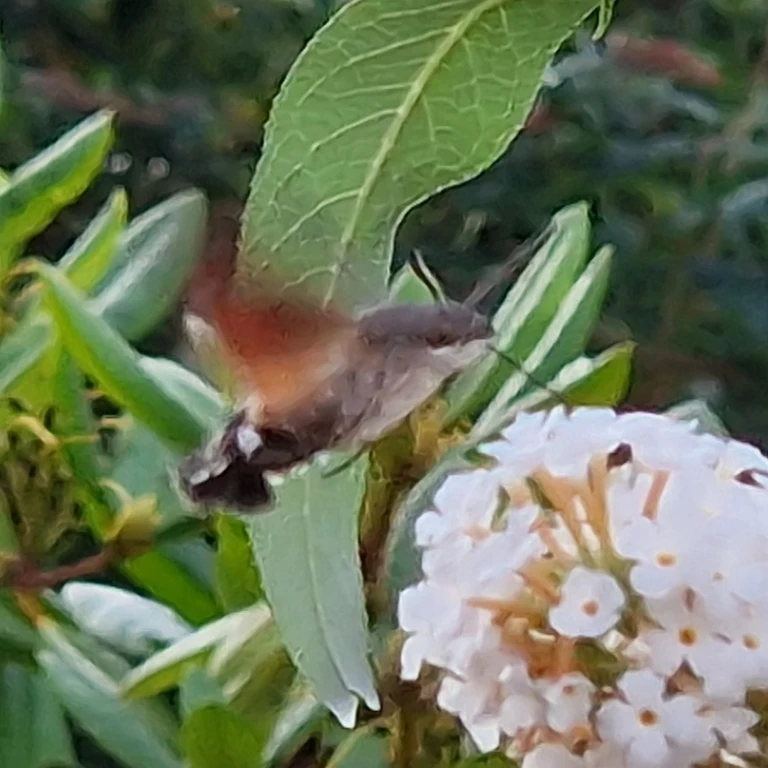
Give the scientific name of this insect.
Macroglossum stellatarum
